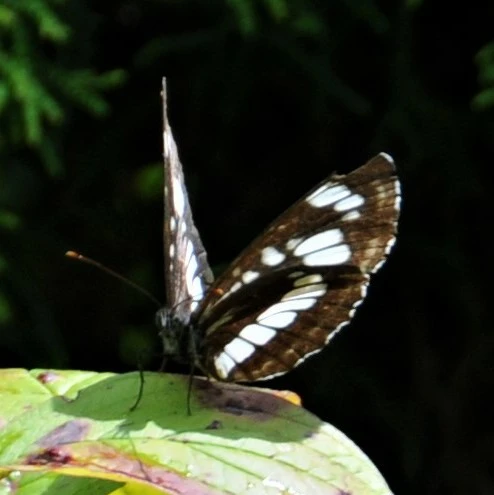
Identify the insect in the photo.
Neptis rivularis
